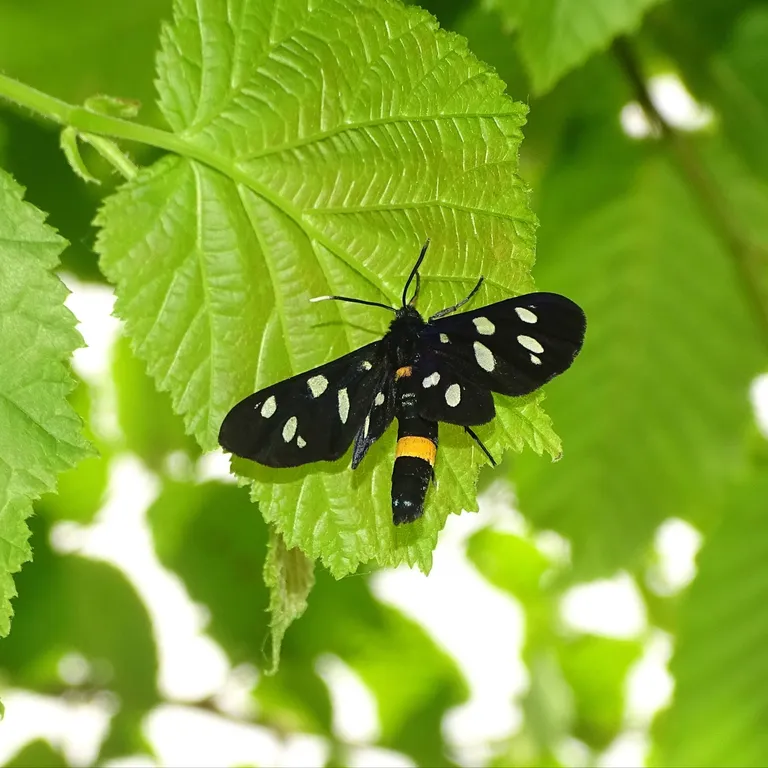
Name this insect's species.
Amata phegea
